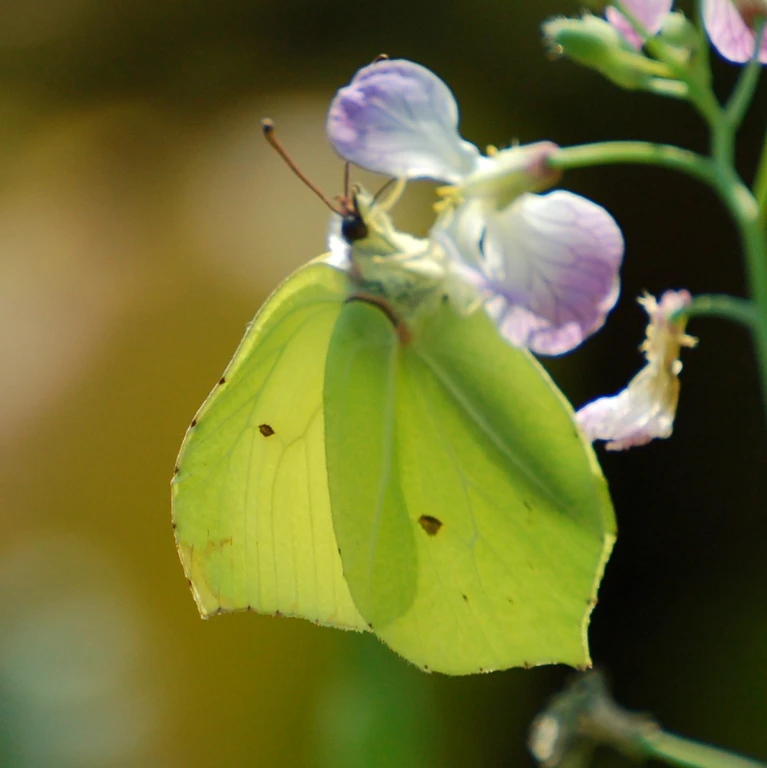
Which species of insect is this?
Gonepteryx rhamni
